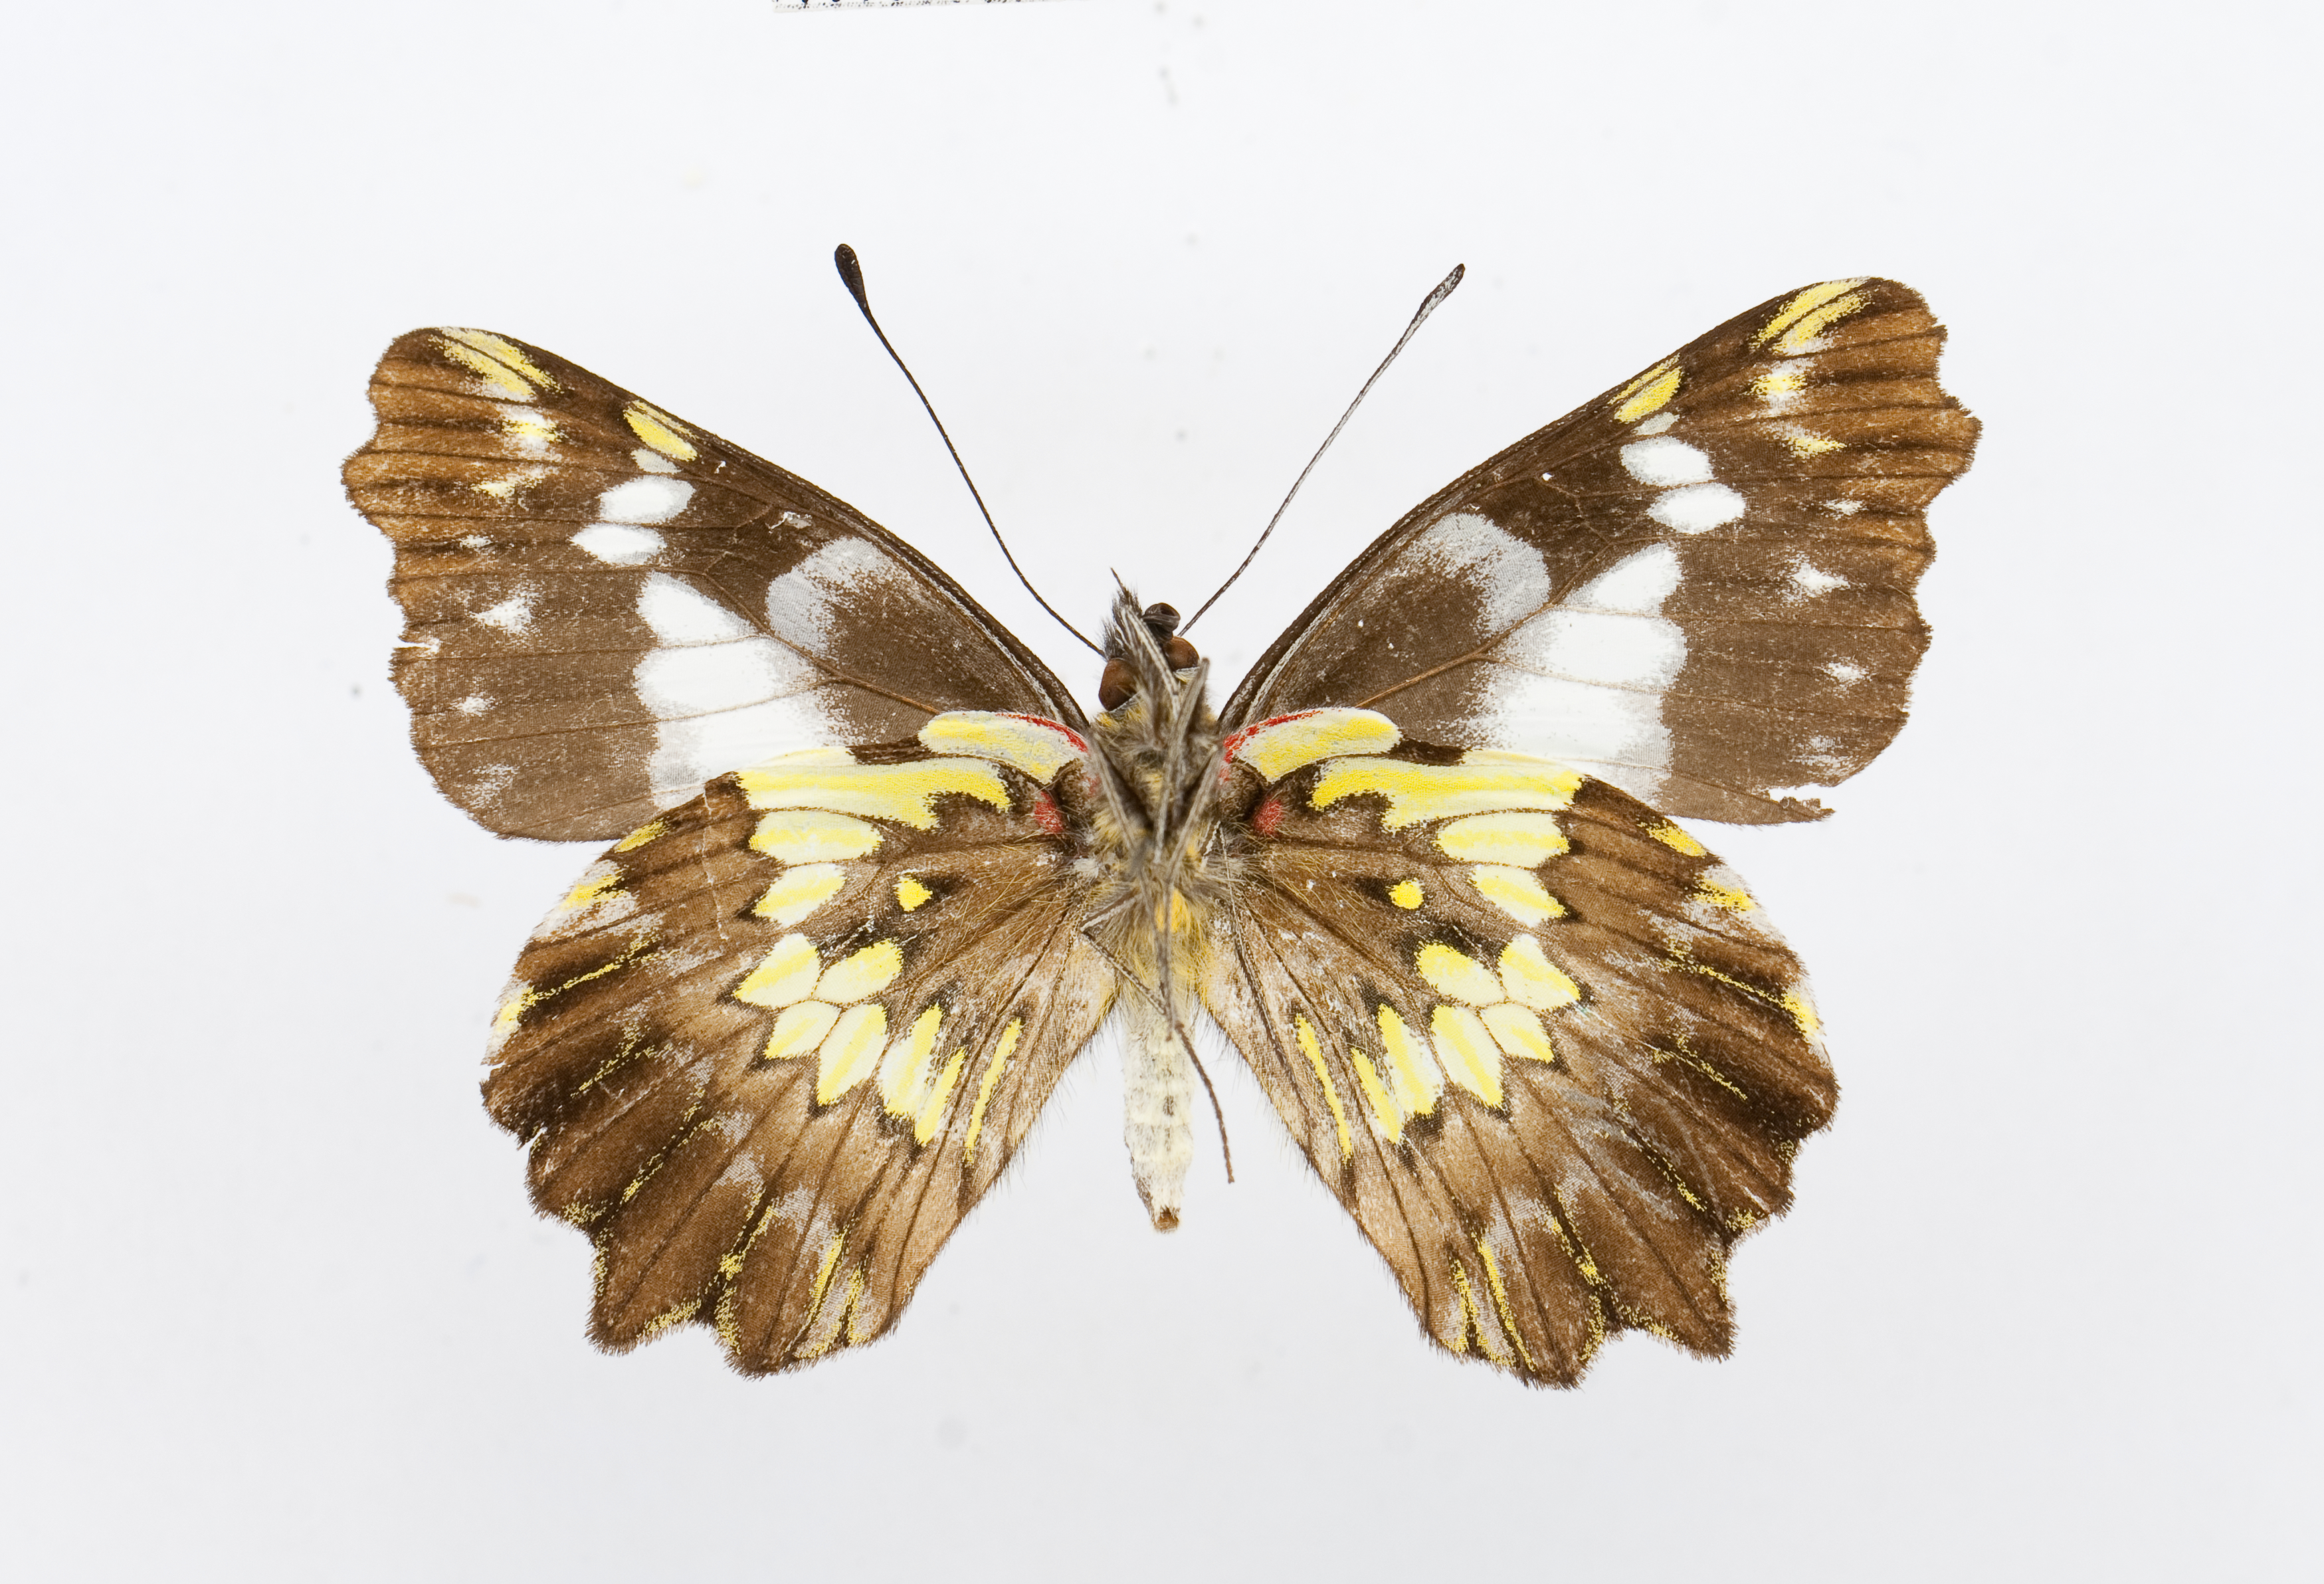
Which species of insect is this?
Leodonta tungurahuana
